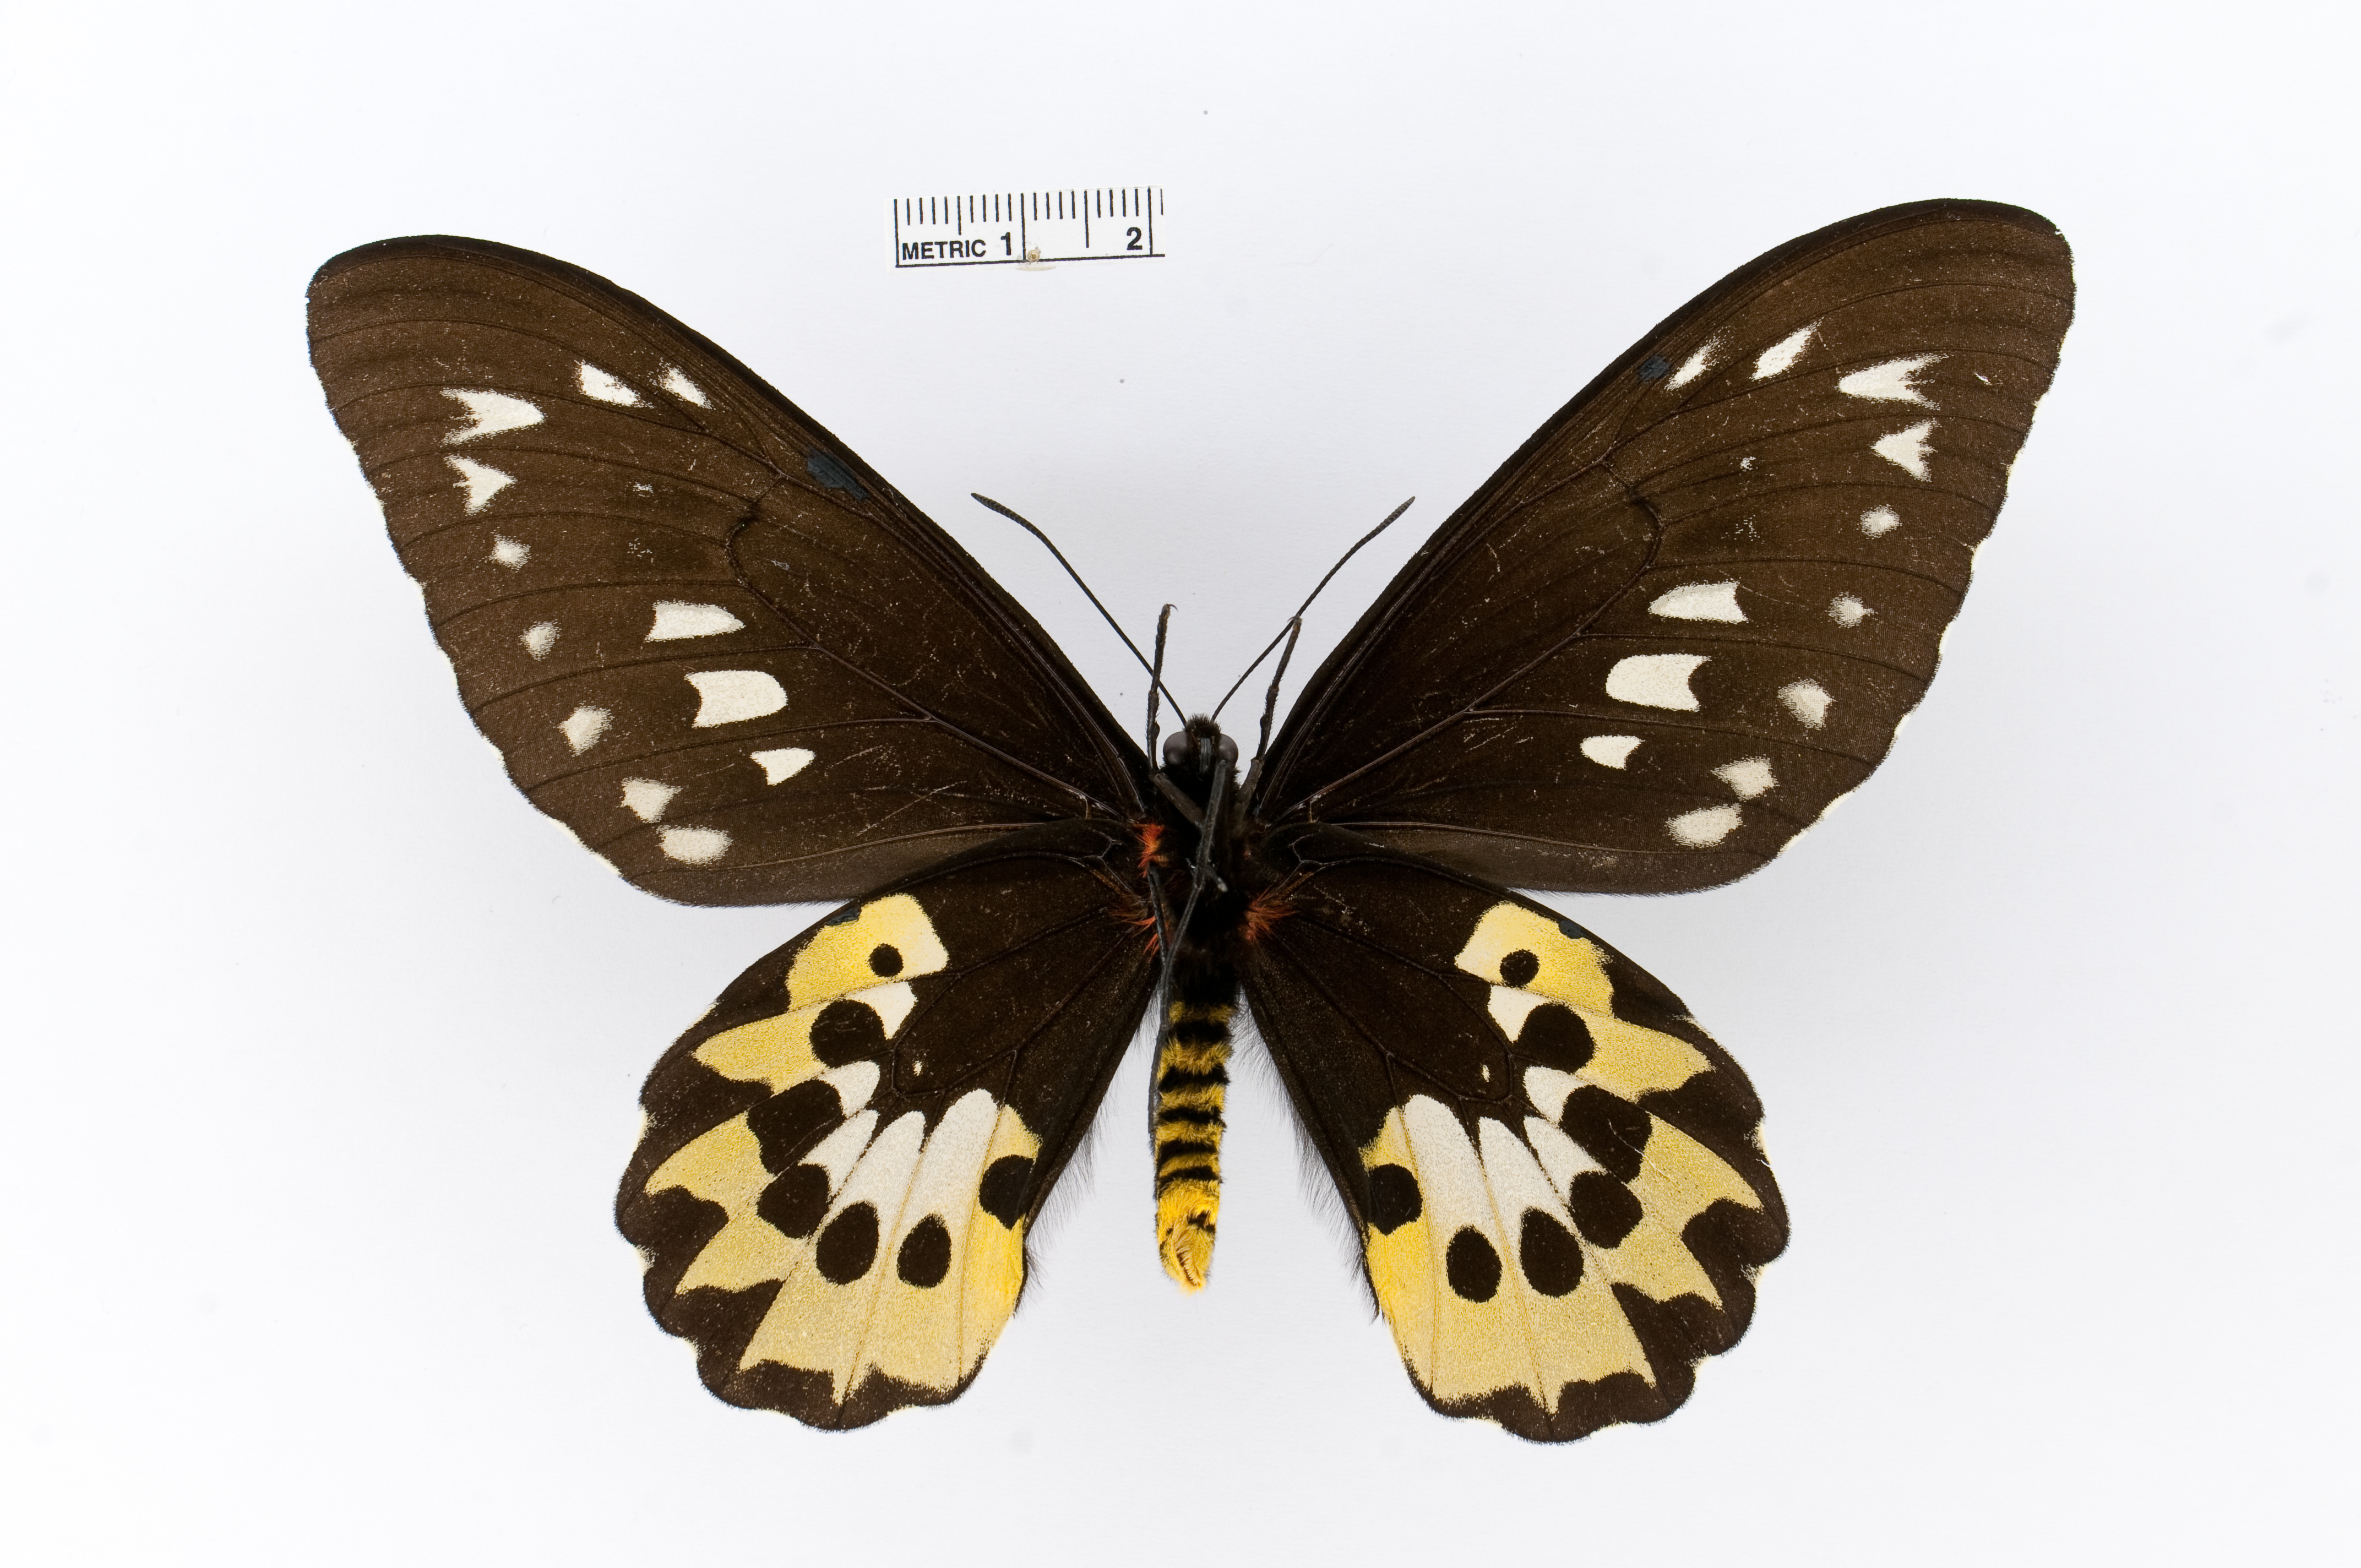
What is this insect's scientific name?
Ornithoptera rothschildi
